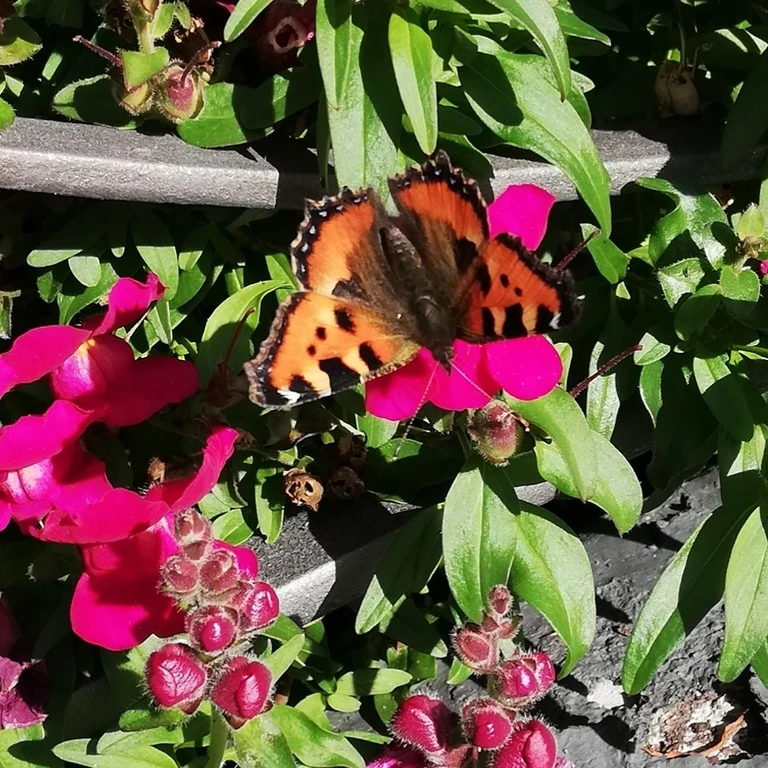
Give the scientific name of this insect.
Aglais urticae
